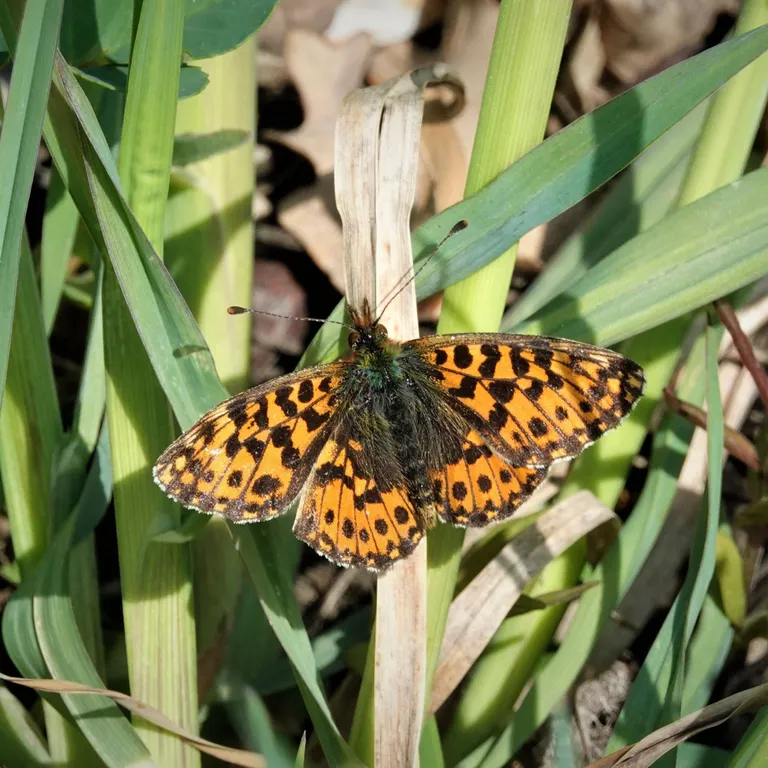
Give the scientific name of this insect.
Boloria dia
